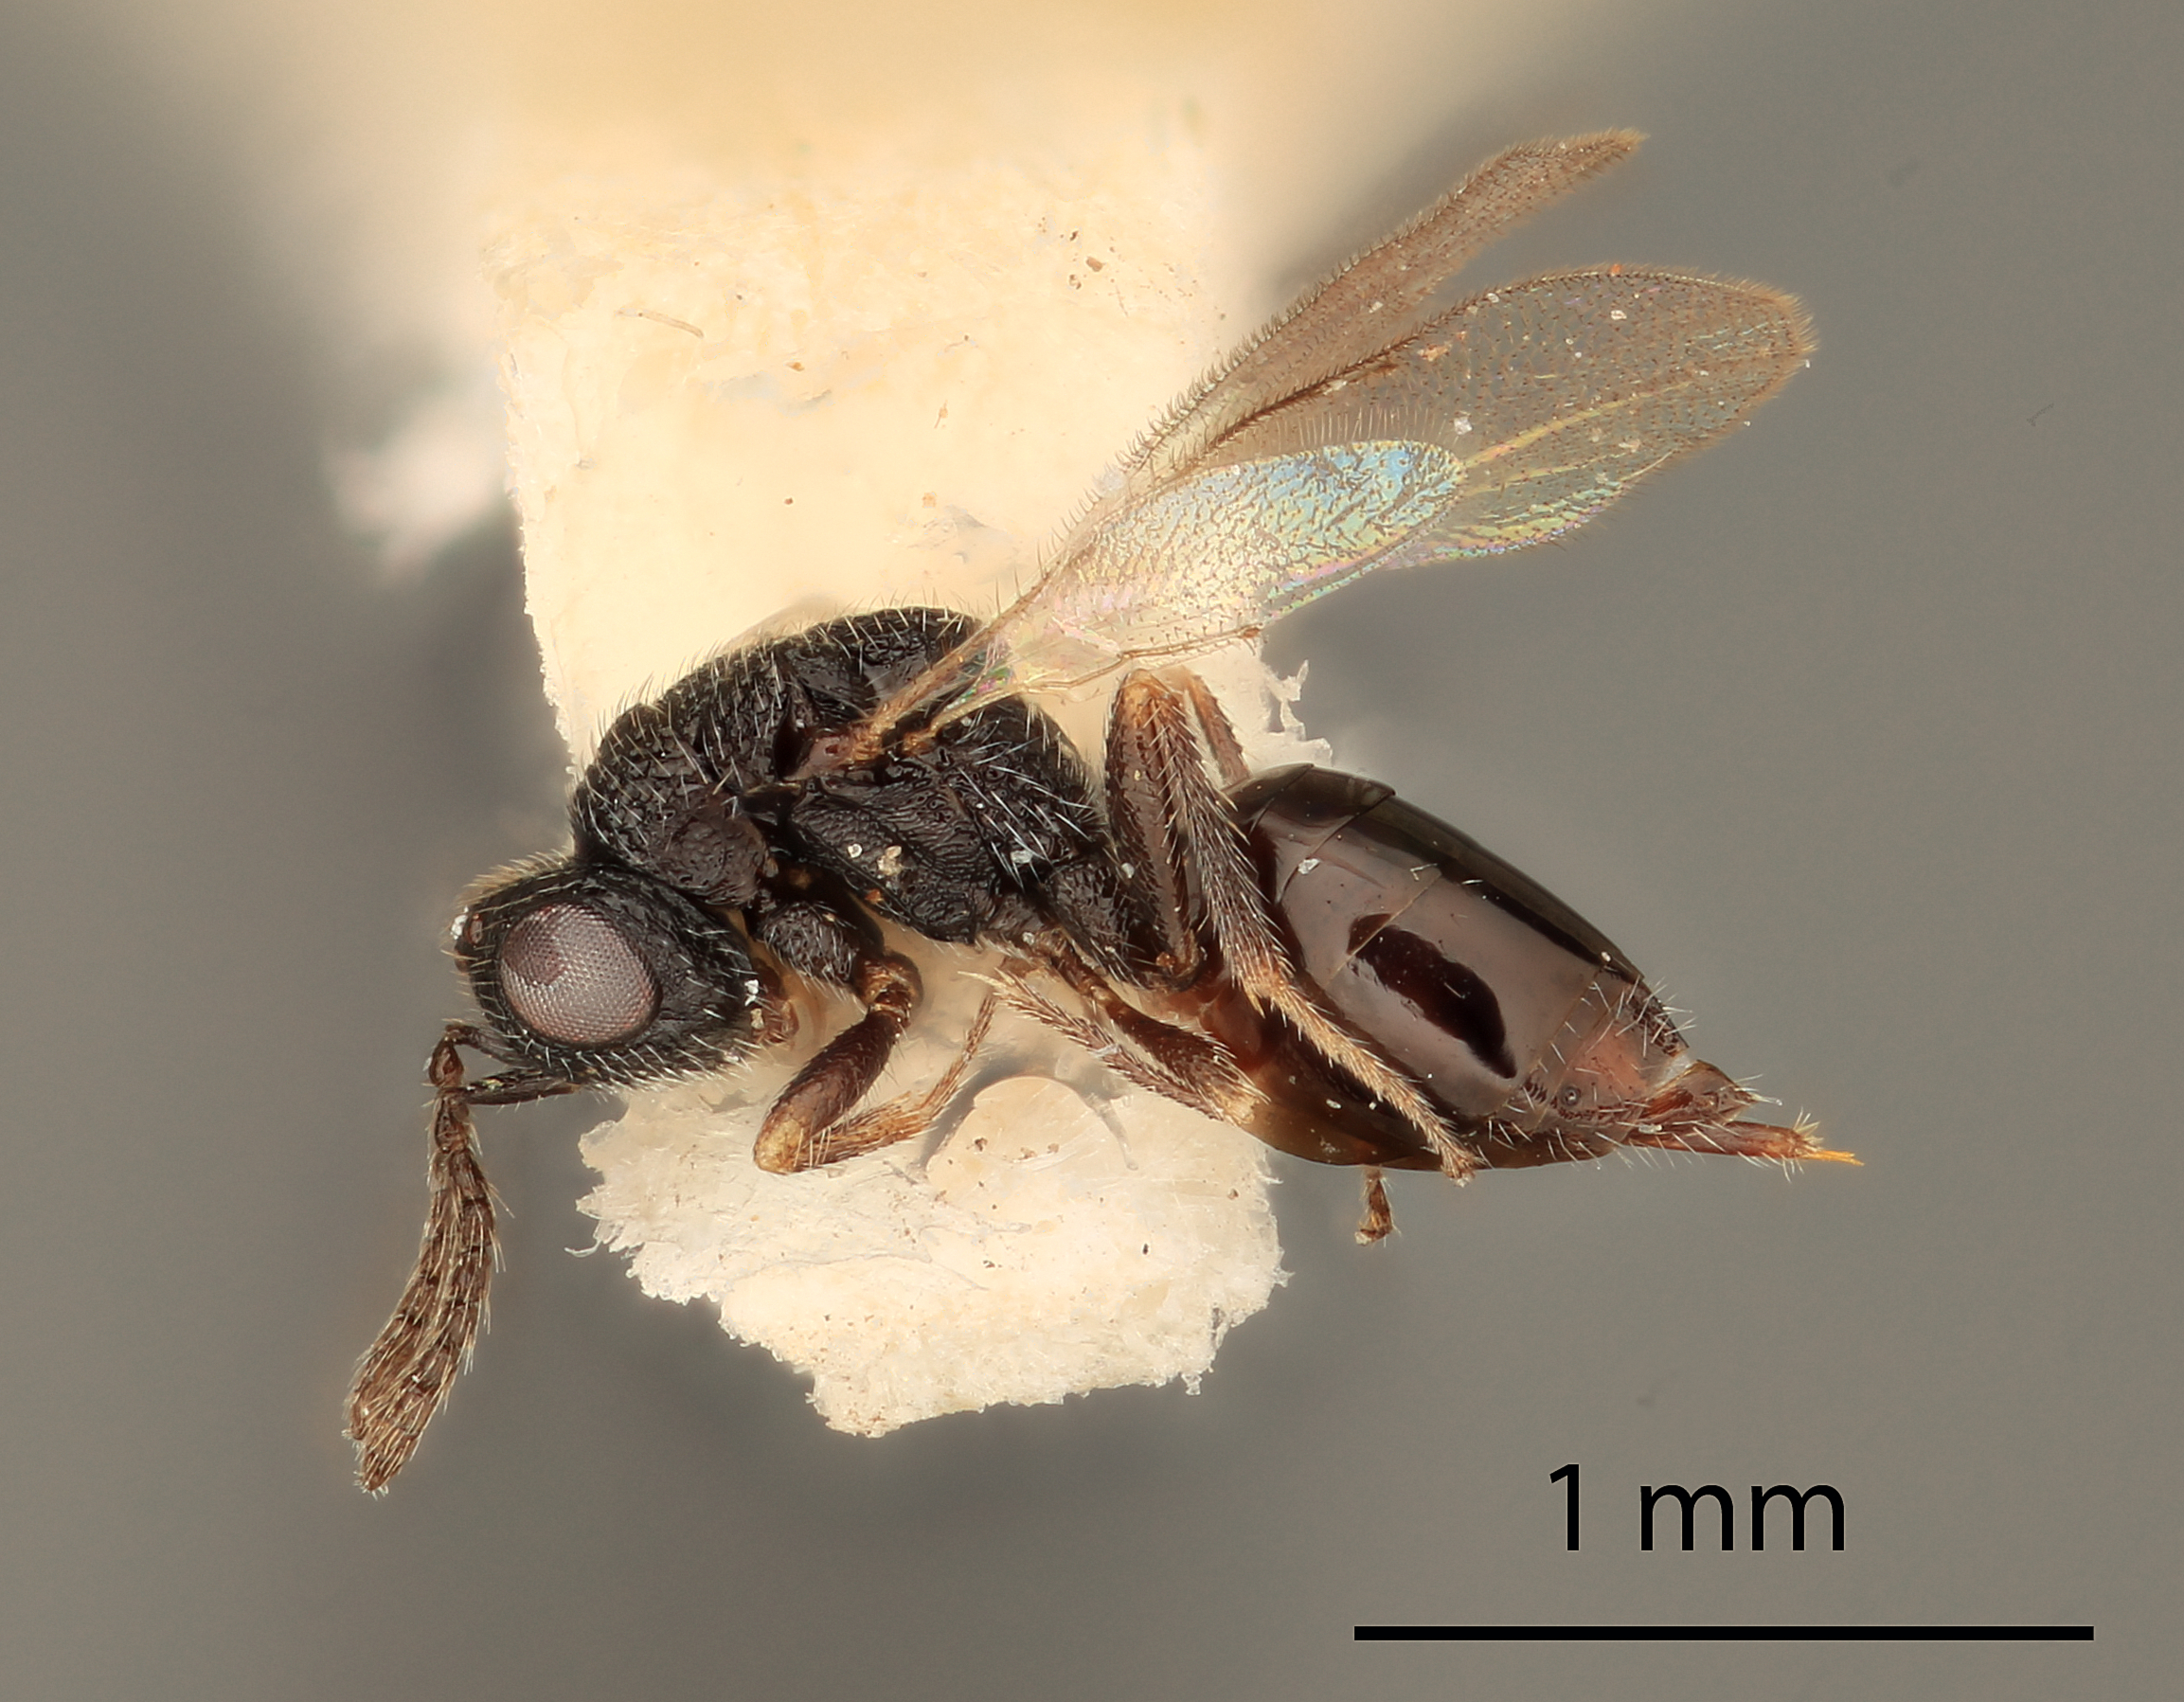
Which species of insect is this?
Eurytoma hebes
